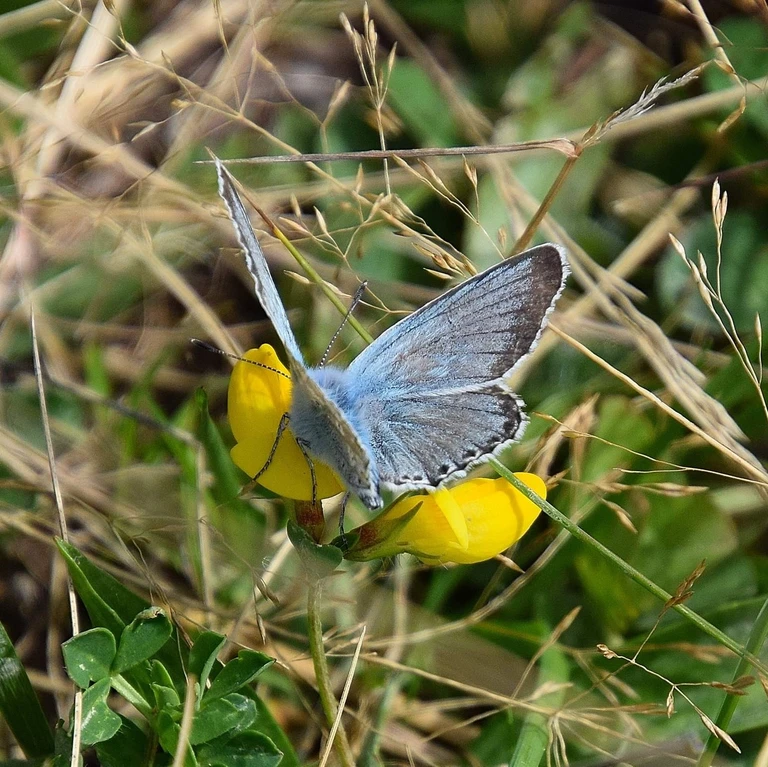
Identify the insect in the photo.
Lysandra coridon
